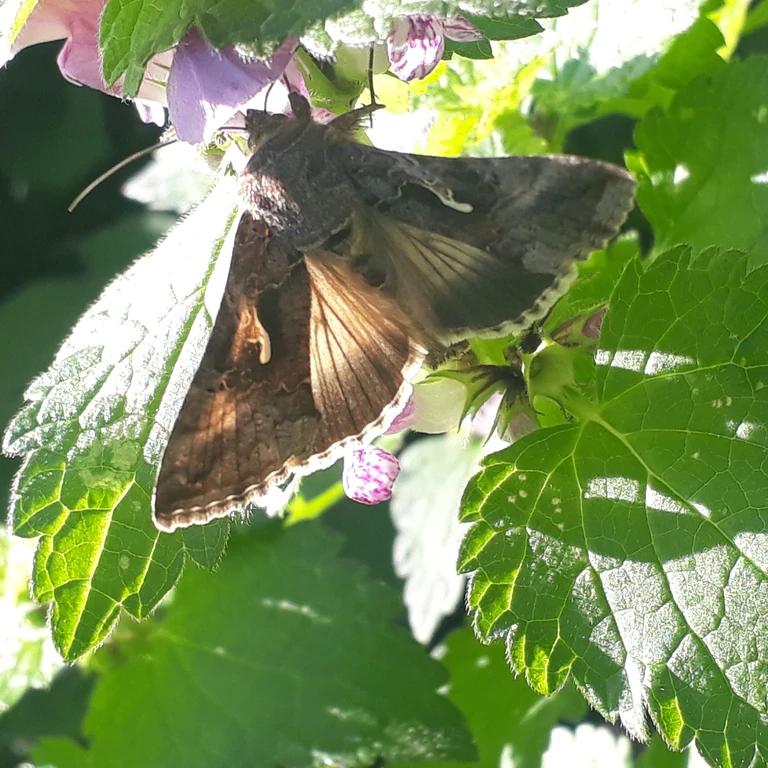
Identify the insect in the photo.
Autographa gamma
